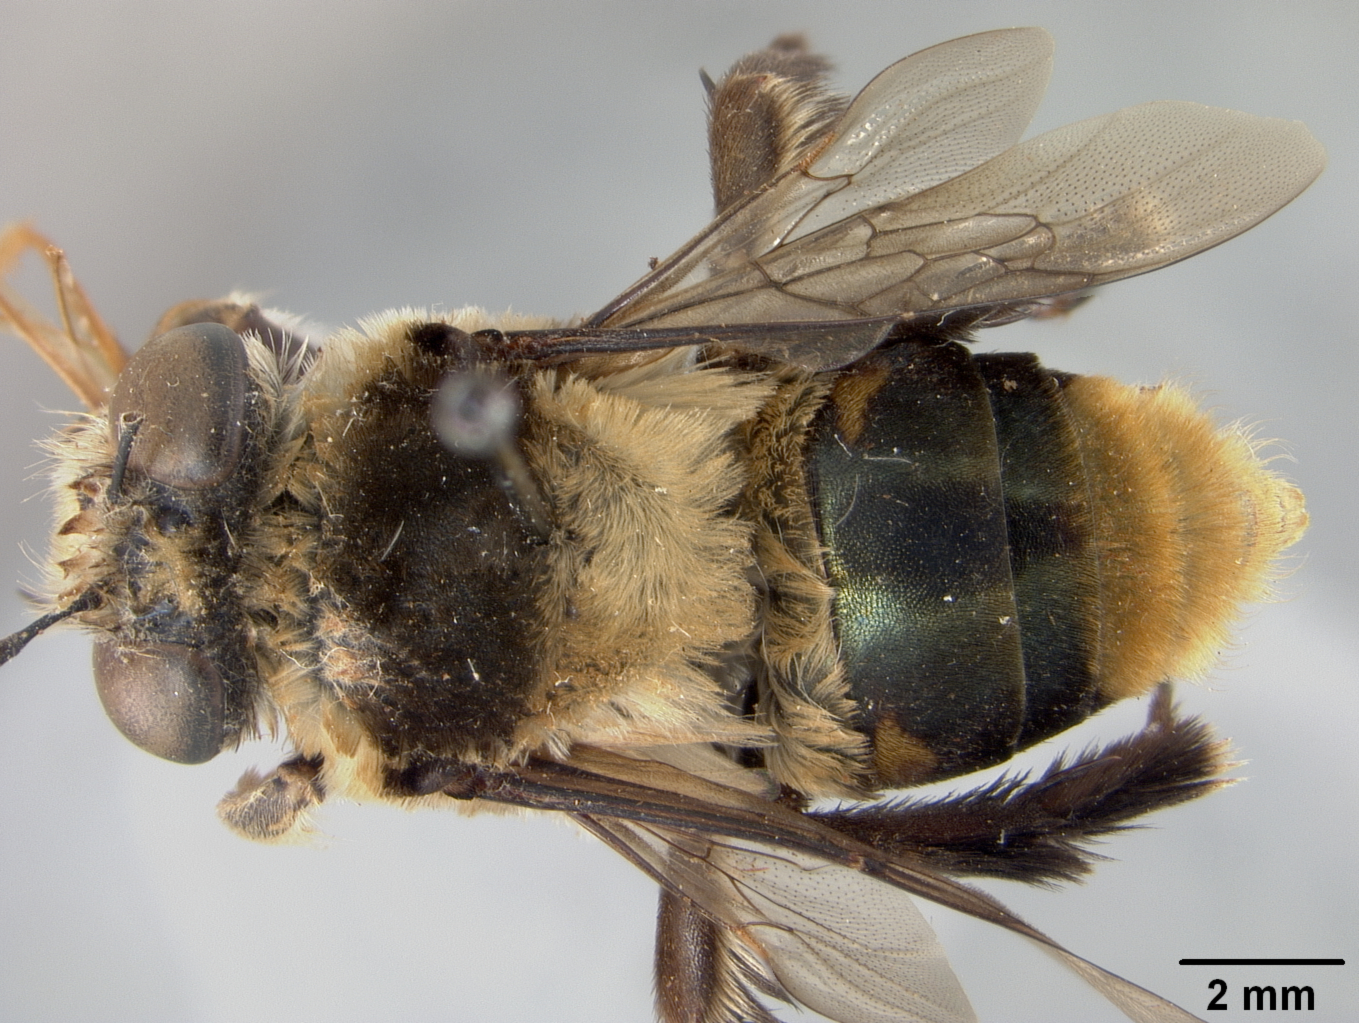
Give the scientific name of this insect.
Centris disclusa
